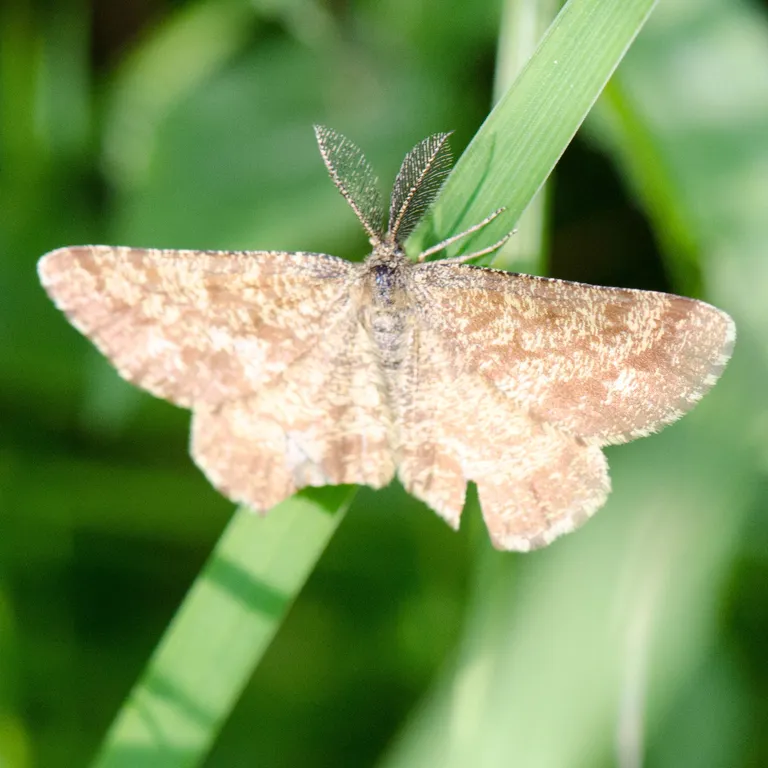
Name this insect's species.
Ematurga atomaria
